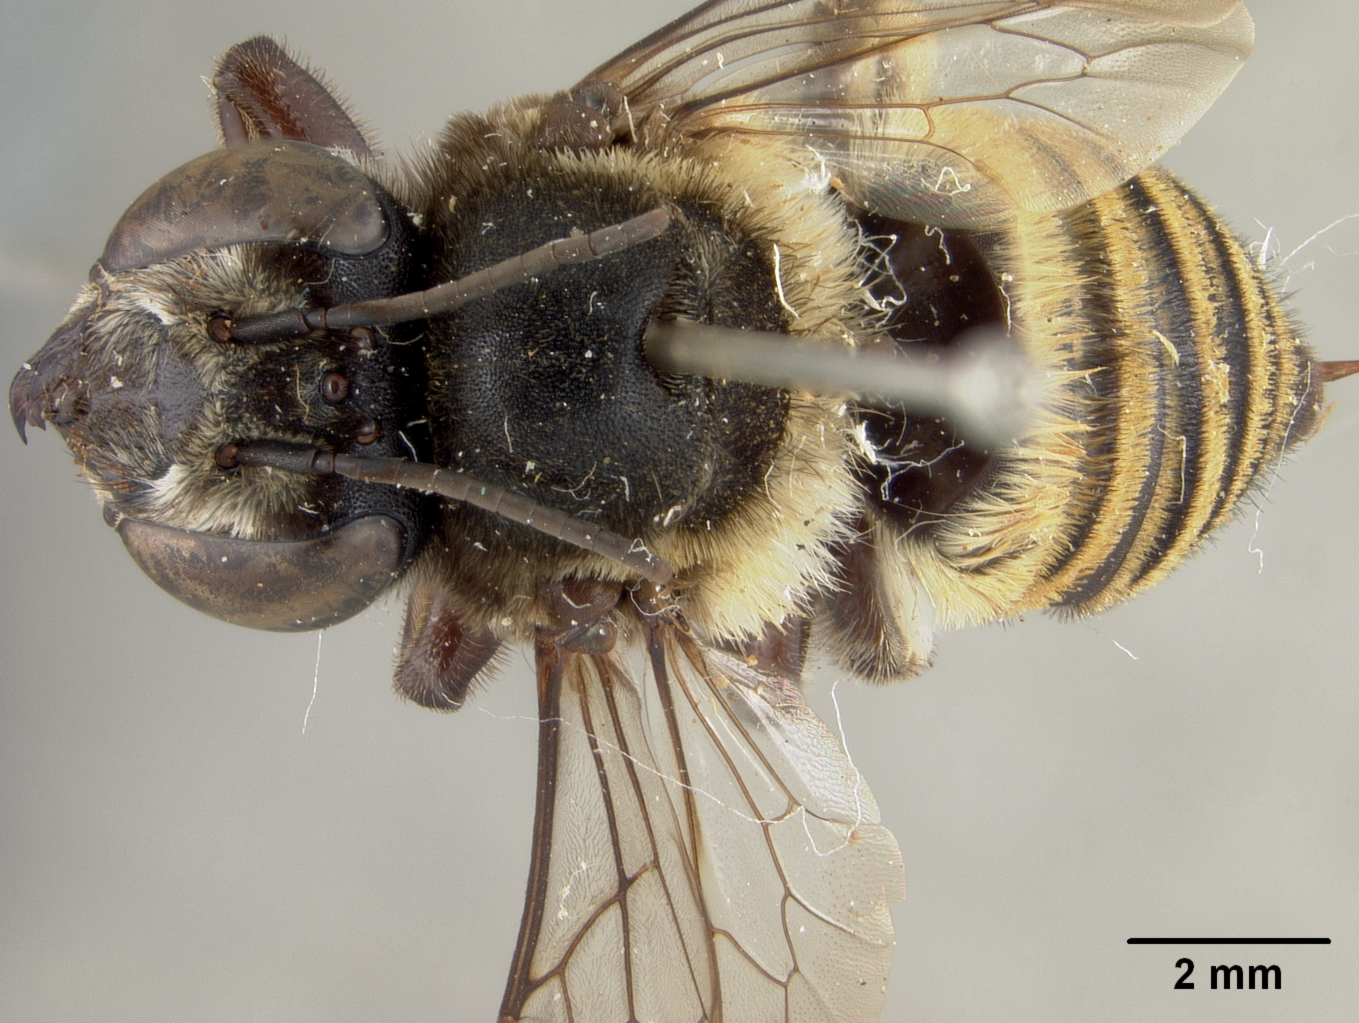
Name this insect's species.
Megachile labascens
